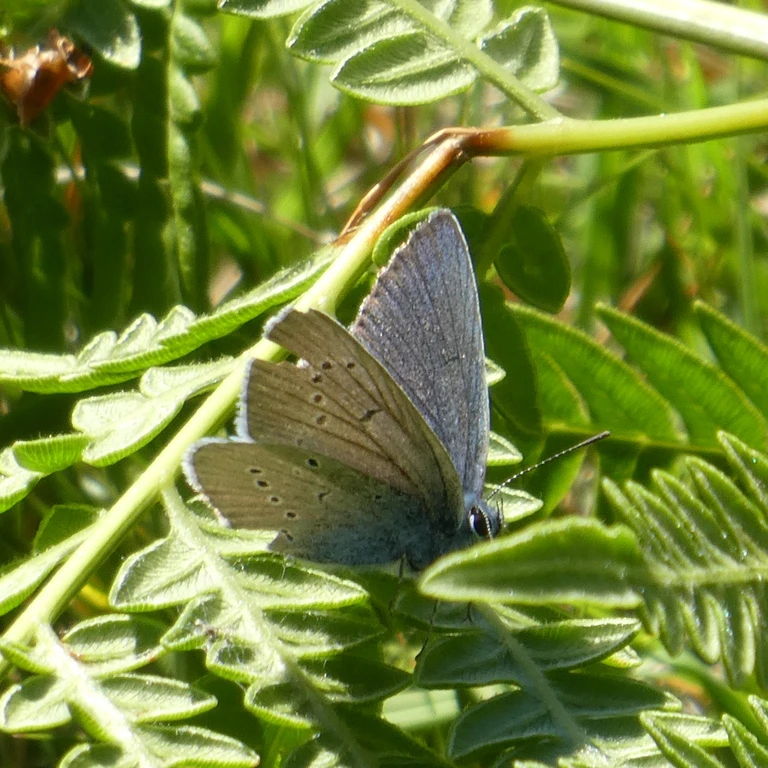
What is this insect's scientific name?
Cyaniris semiargus
